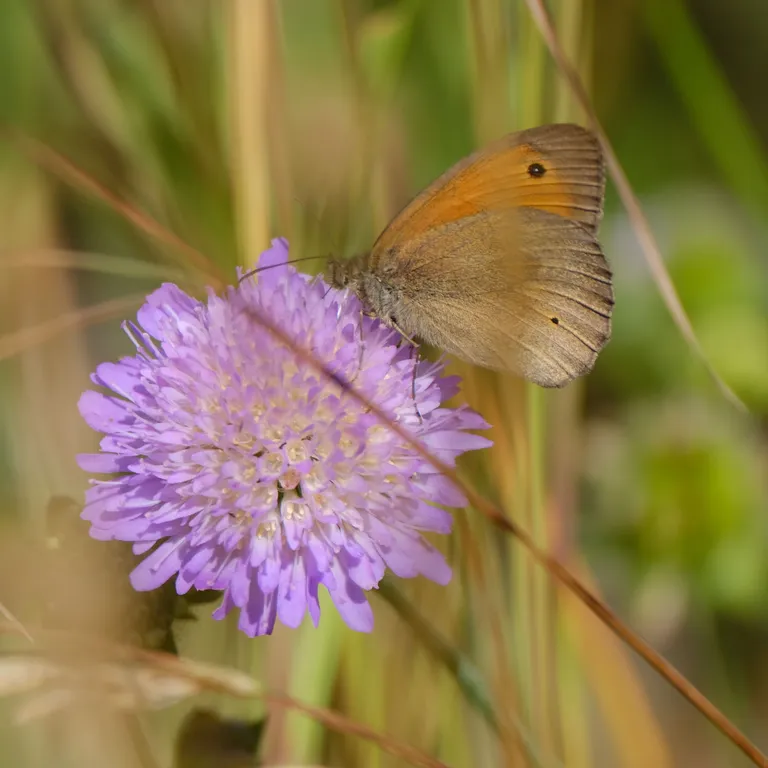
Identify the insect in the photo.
Maniola jurtina
